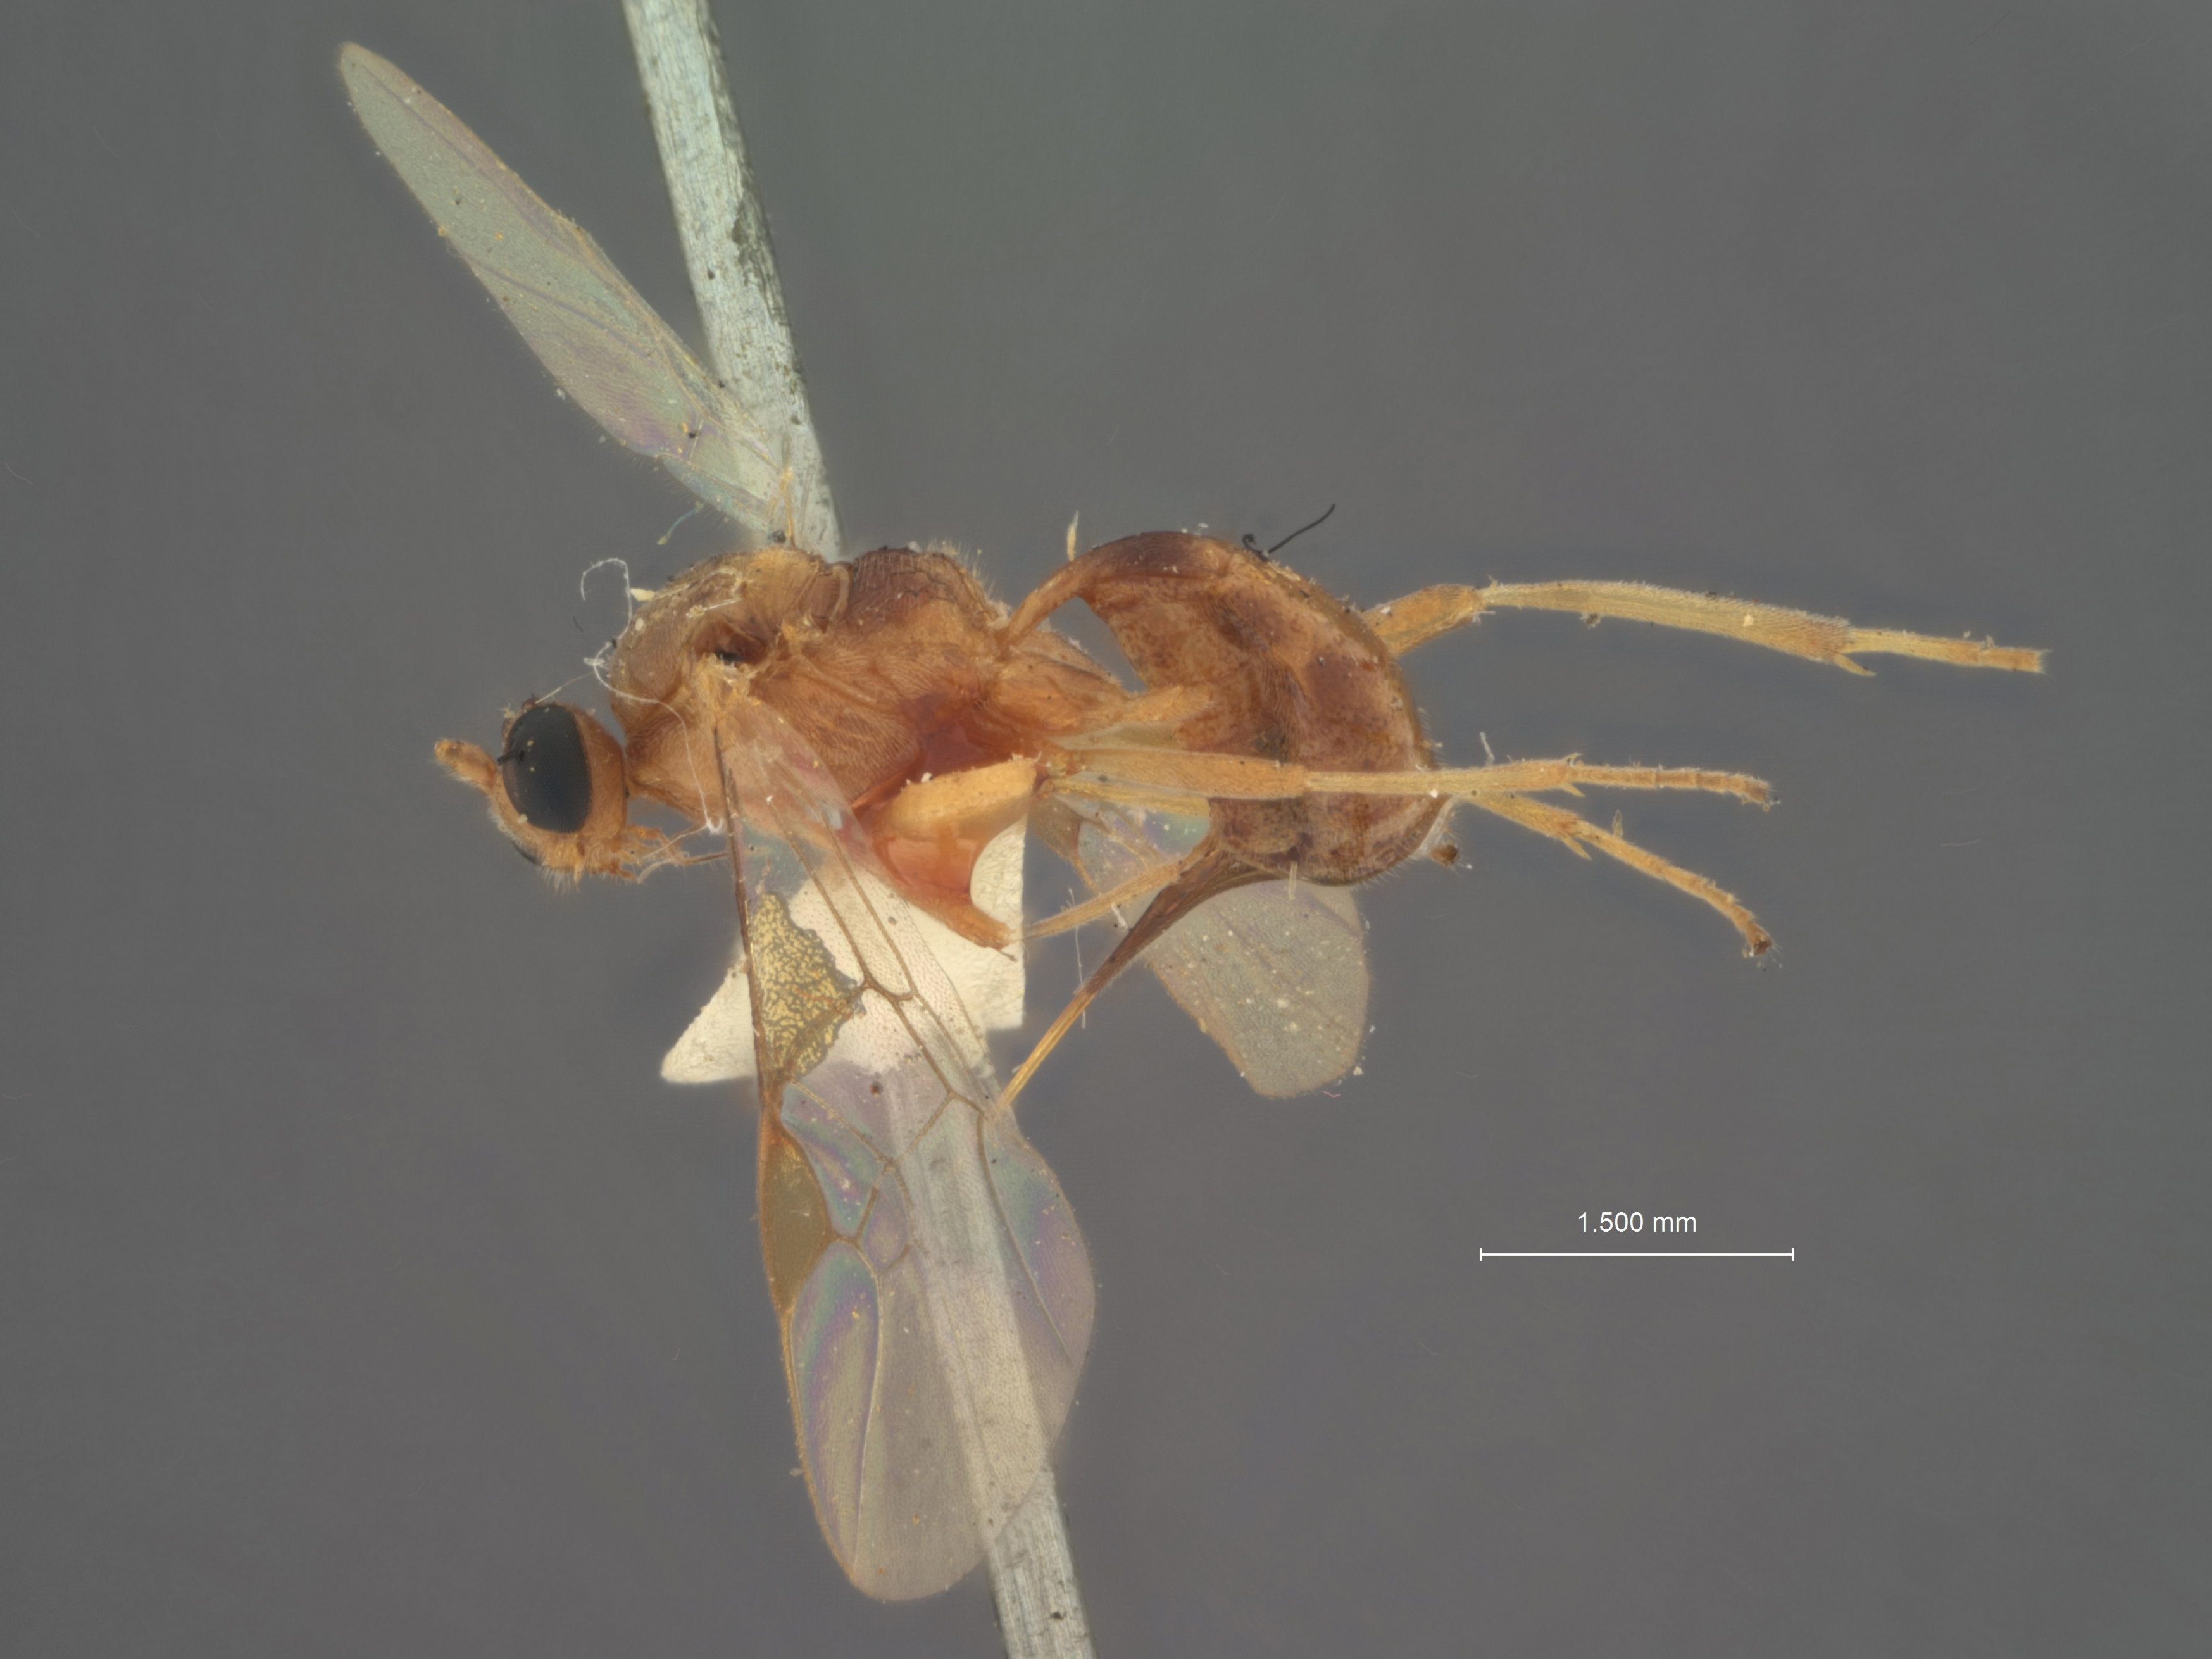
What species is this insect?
Meteorus hyphantriae
